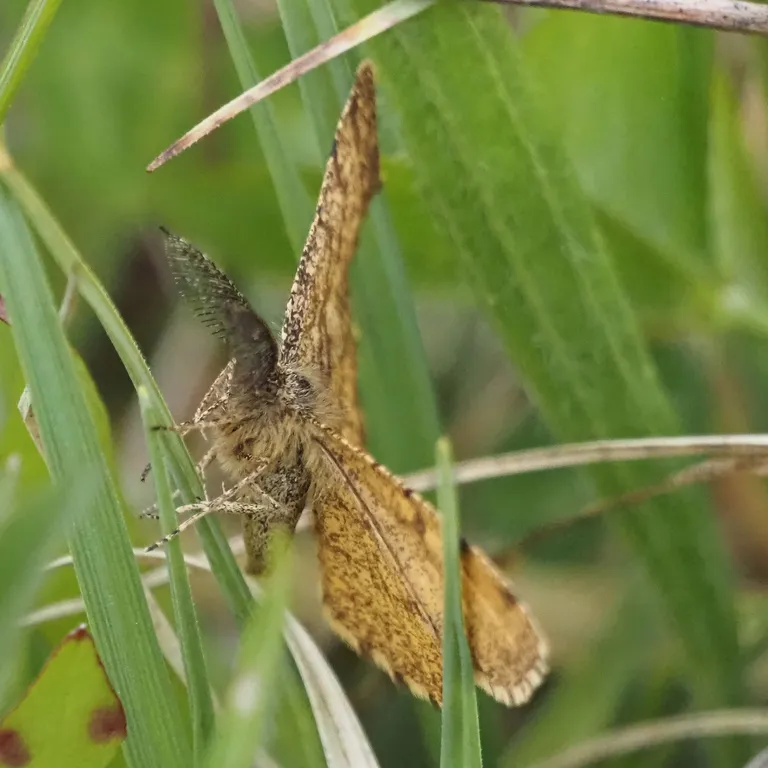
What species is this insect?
Ematurga atomaria
